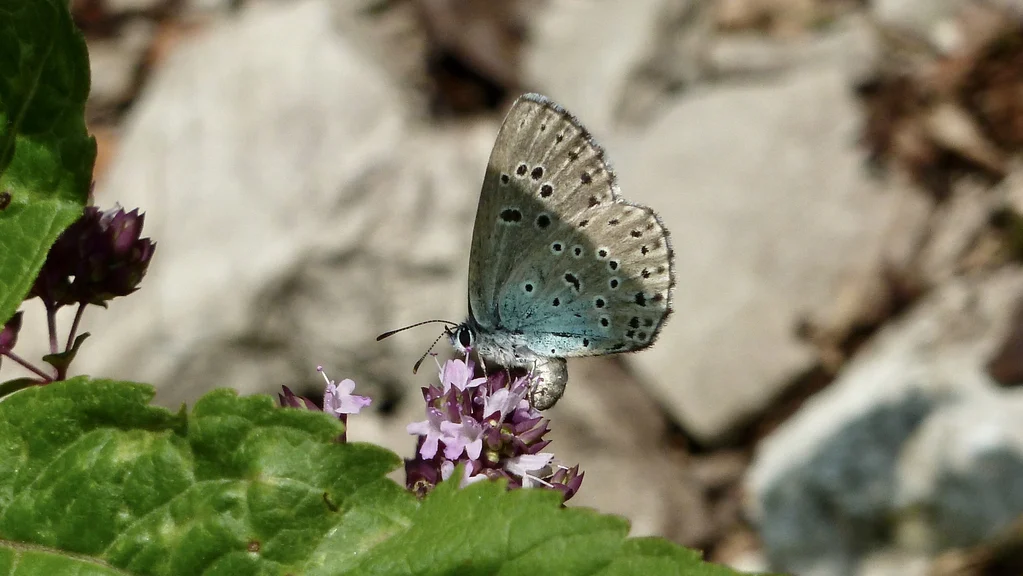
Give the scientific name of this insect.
Phengaris arion (also Maculinea arion)
